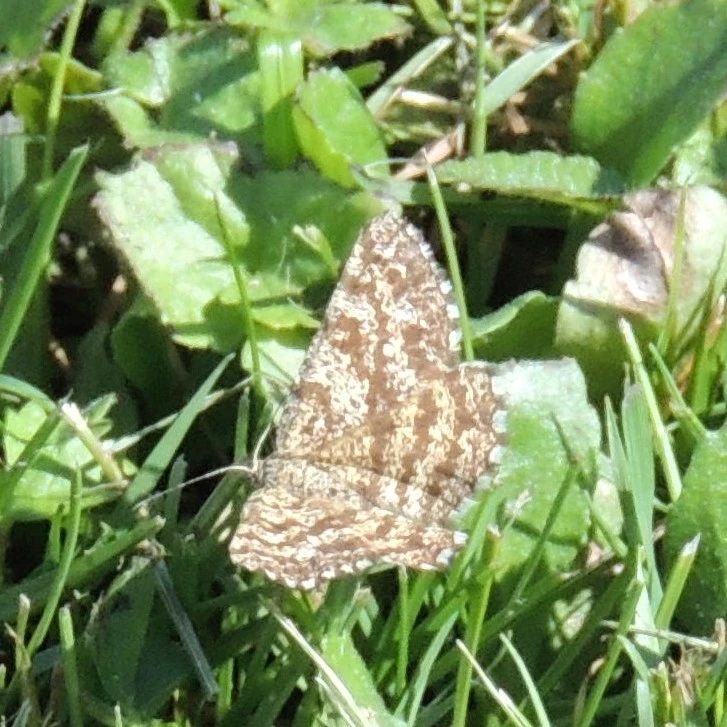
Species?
Ematurga atomaria
